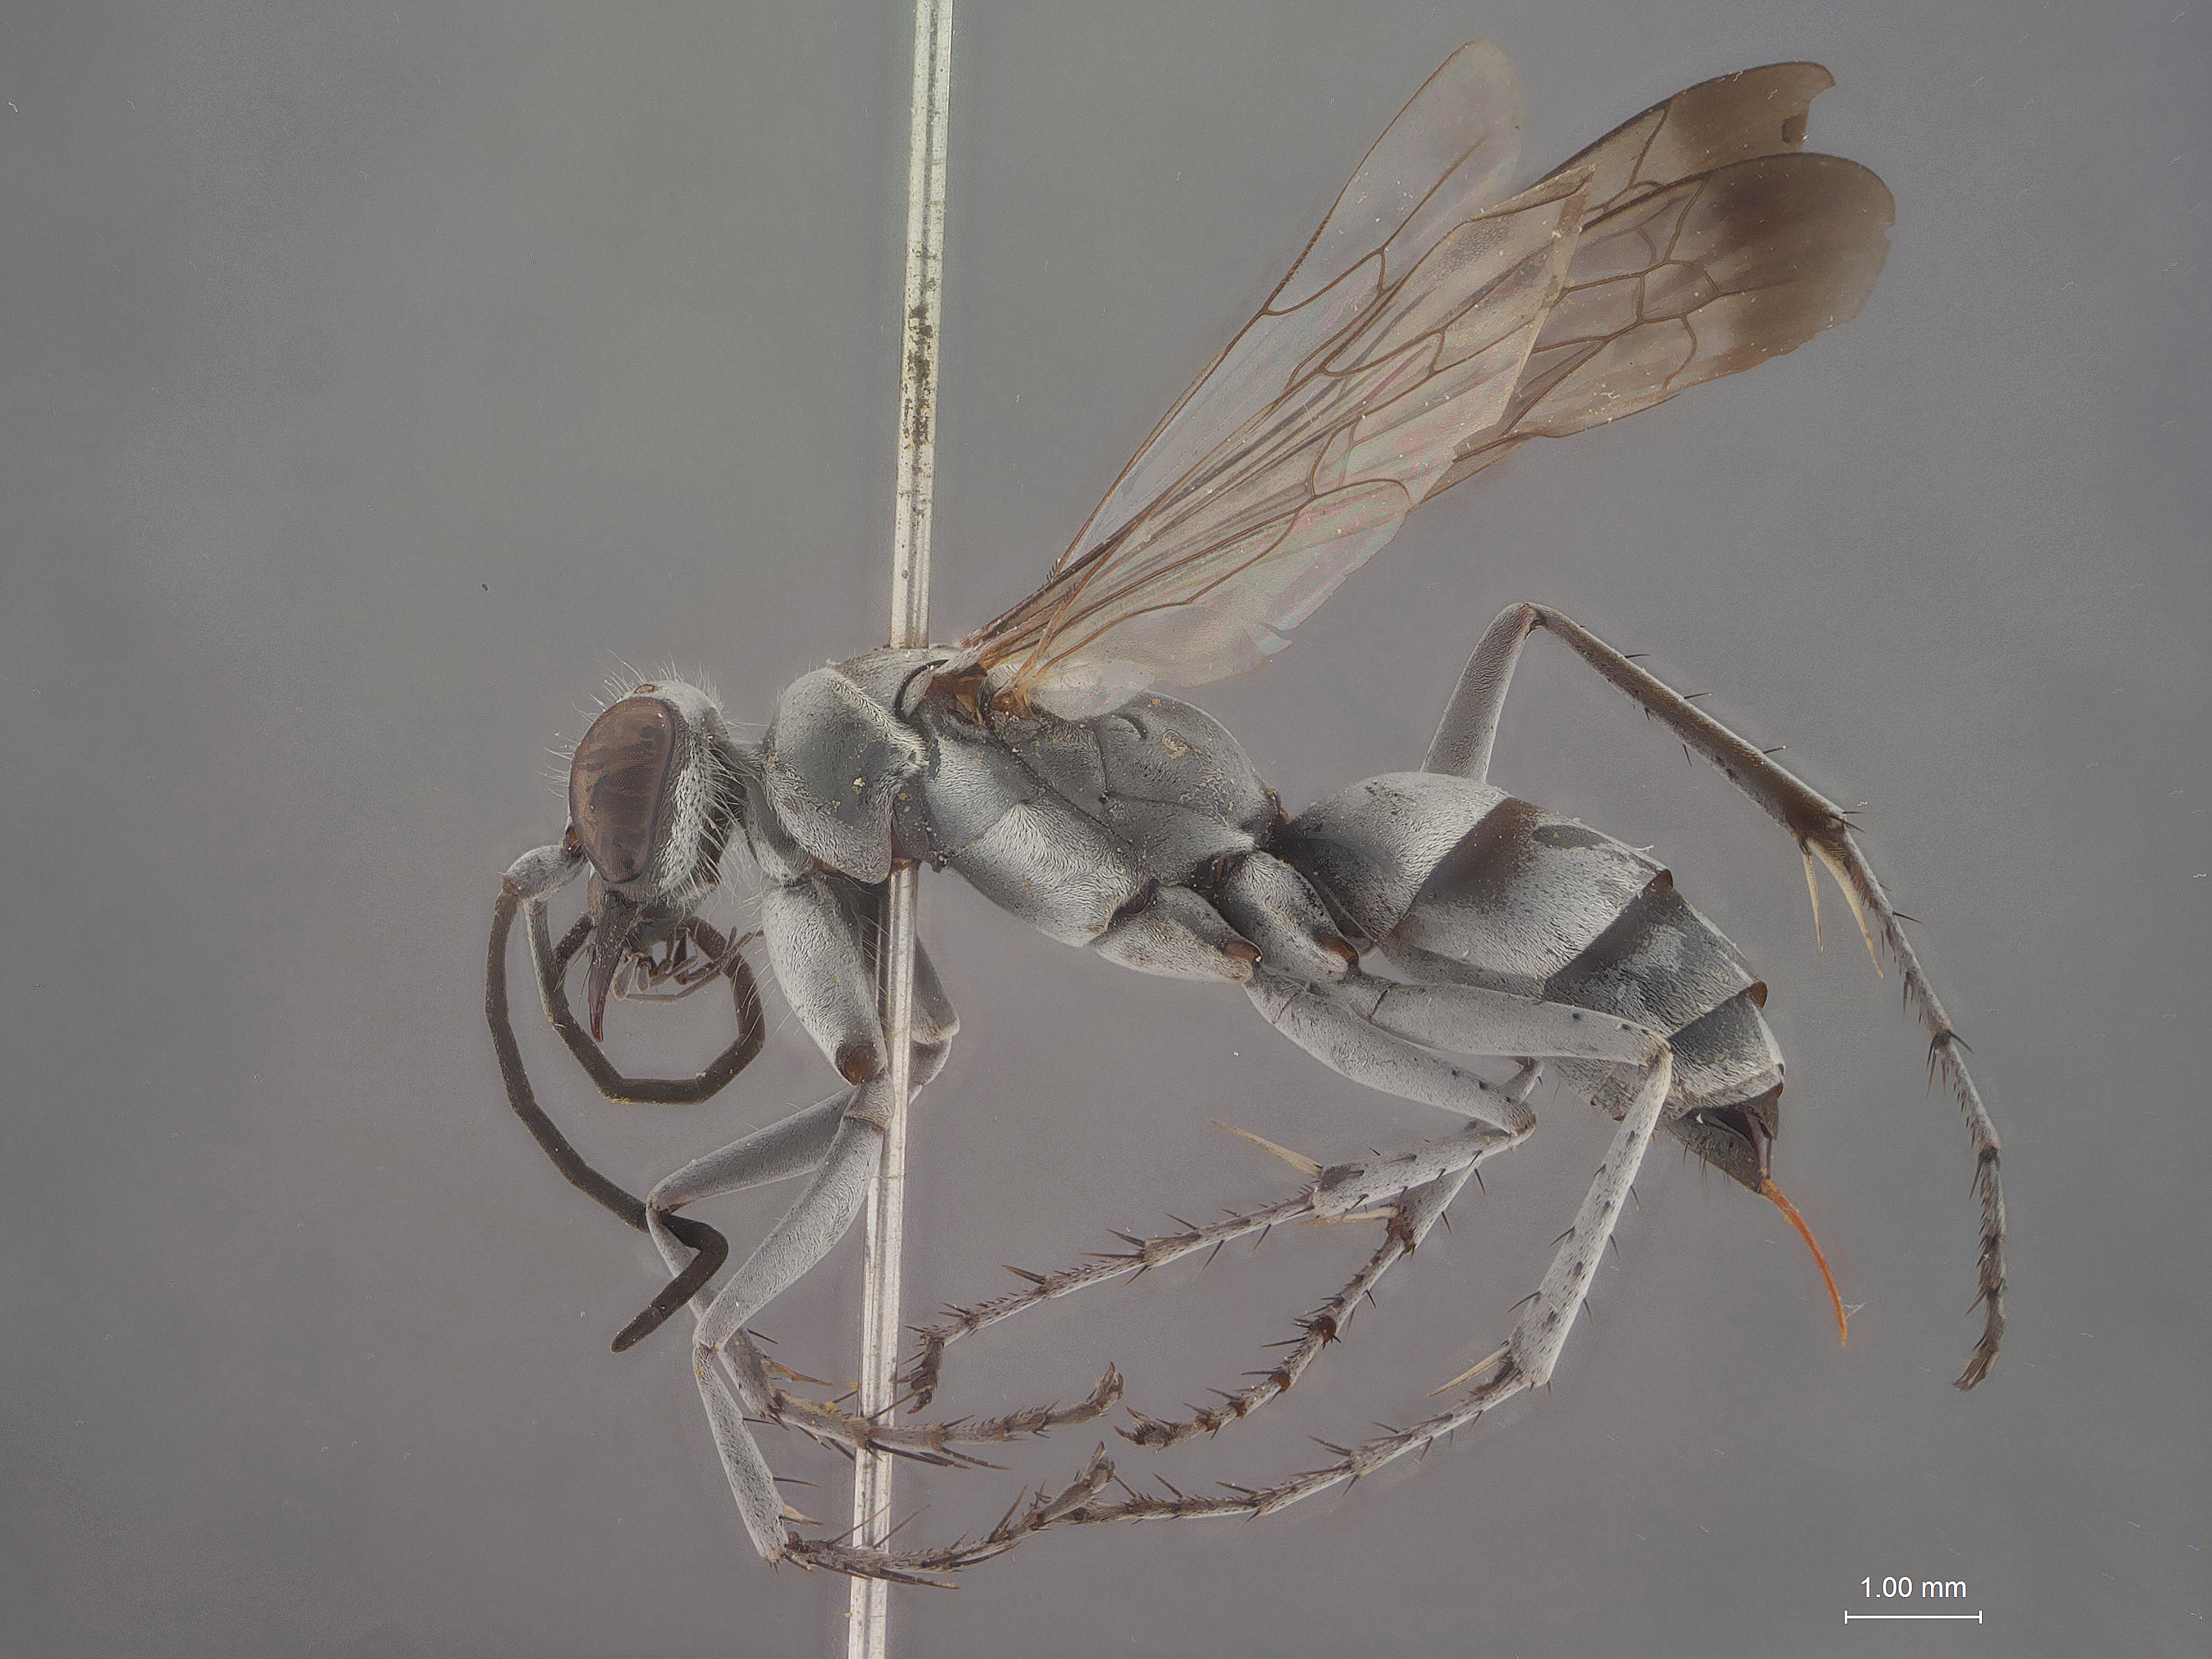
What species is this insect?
Pompilus taiwanus
